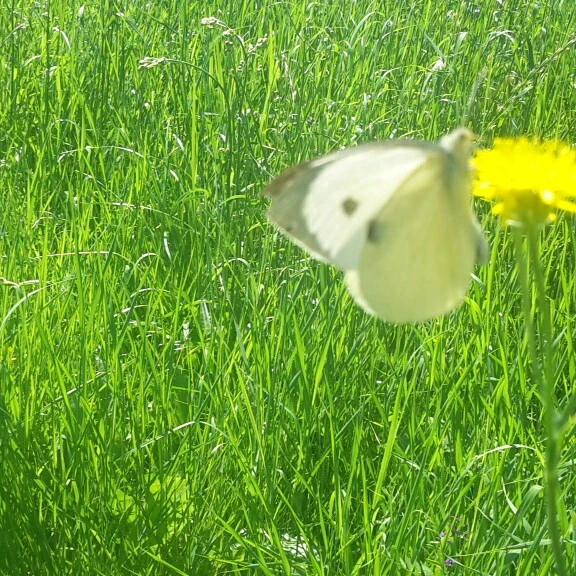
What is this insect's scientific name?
Pieris brassicae
